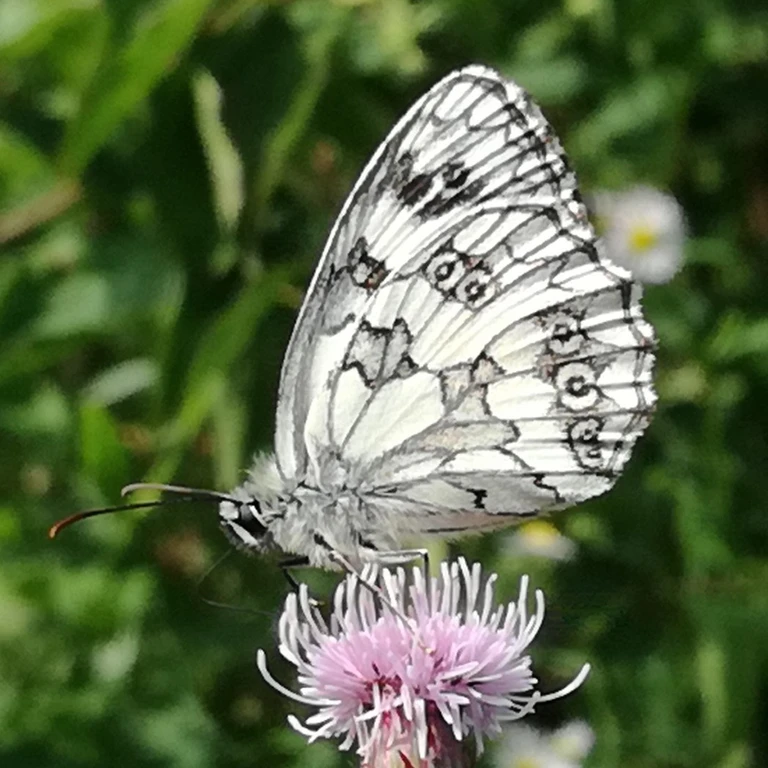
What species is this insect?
Melanargia galathea
